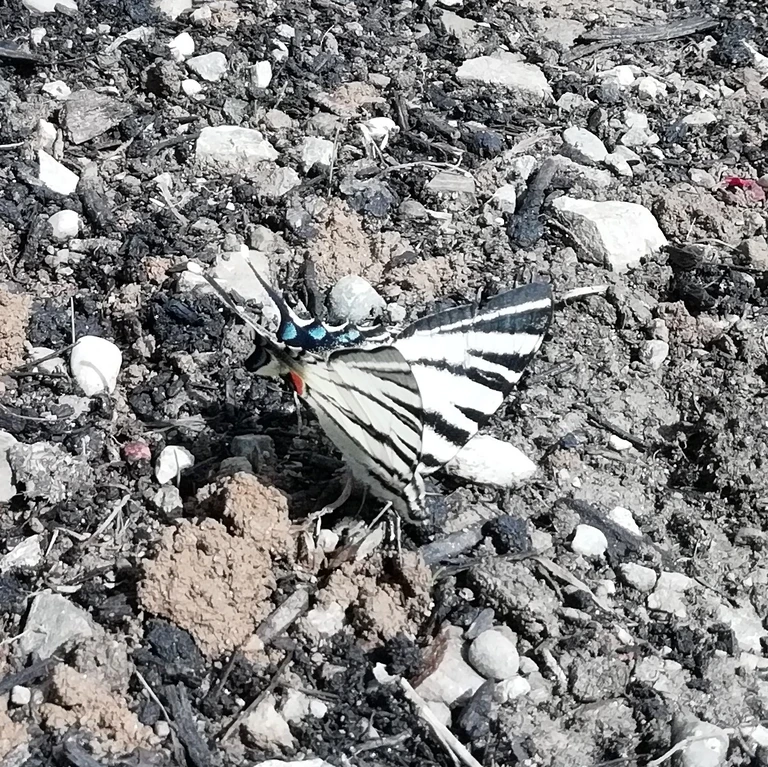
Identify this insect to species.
Iphiclides podalirius
